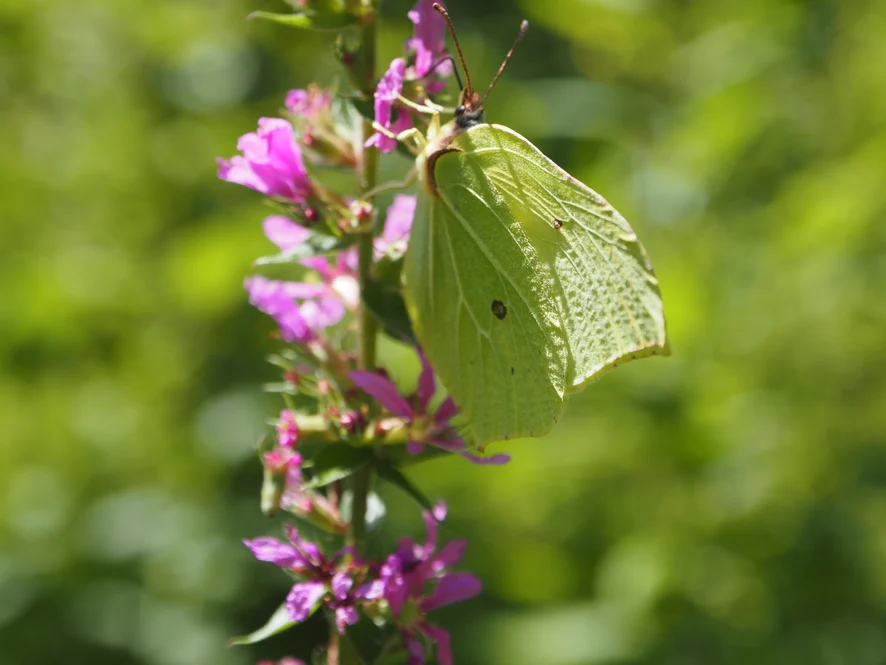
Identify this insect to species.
Gonepteryx rhamni
